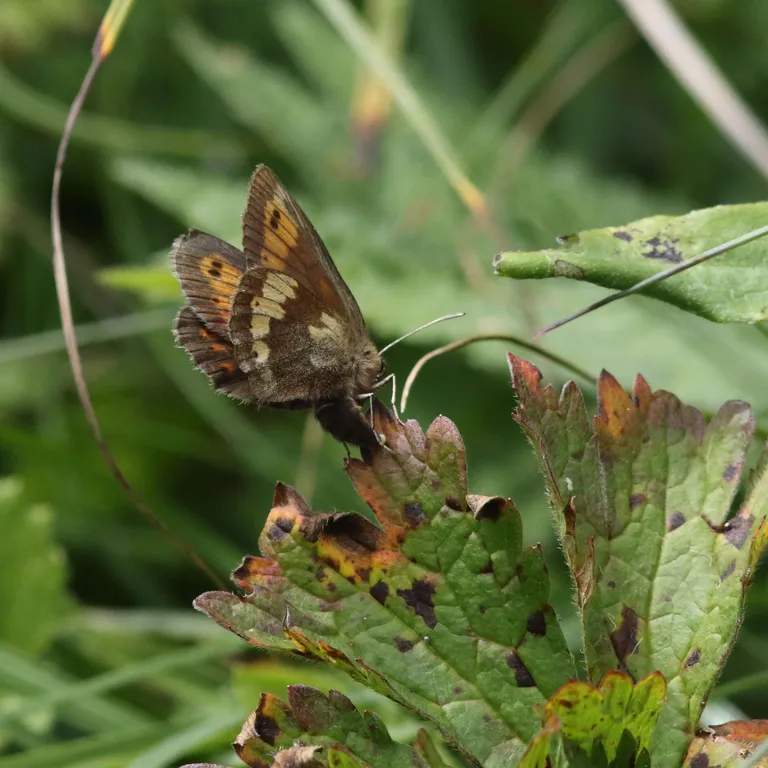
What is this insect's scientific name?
Erebia manto
